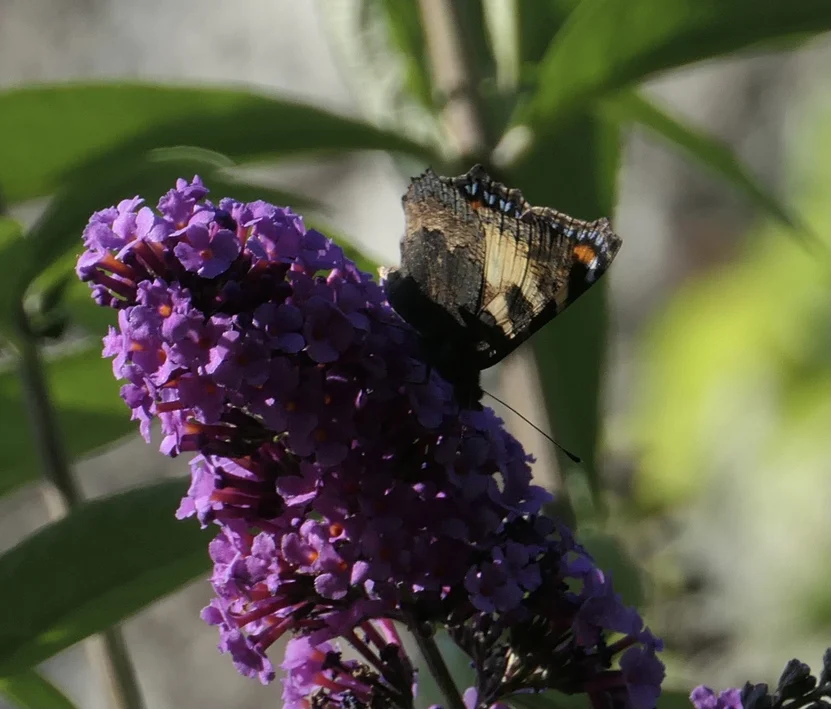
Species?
Aglais urticae
